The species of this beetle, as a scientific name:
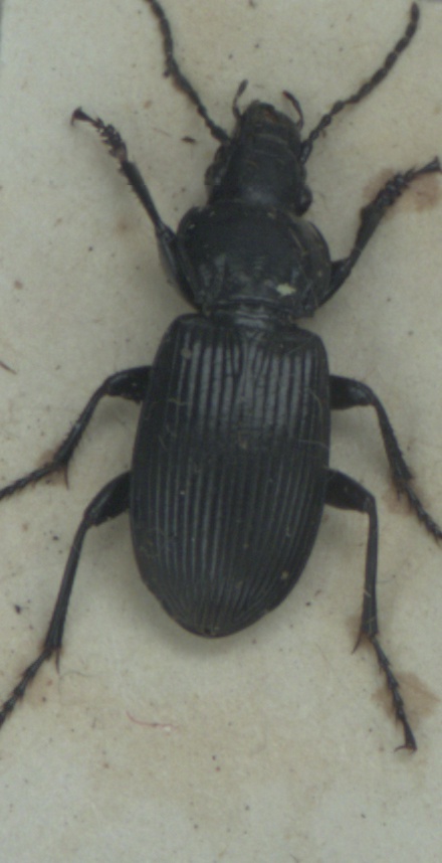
Pterostichus melanarius
